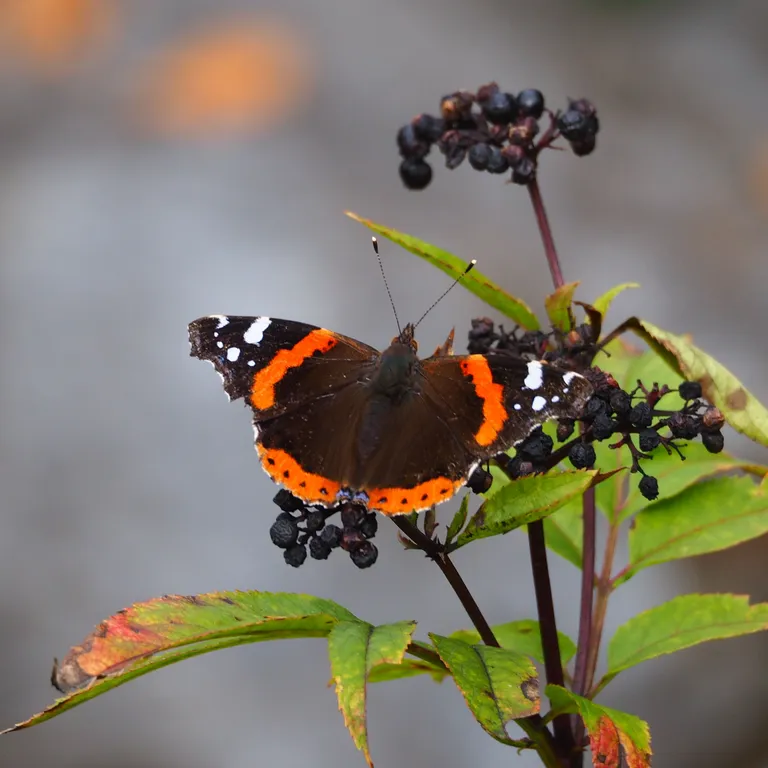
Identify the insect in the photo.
Vanessa atalanta
